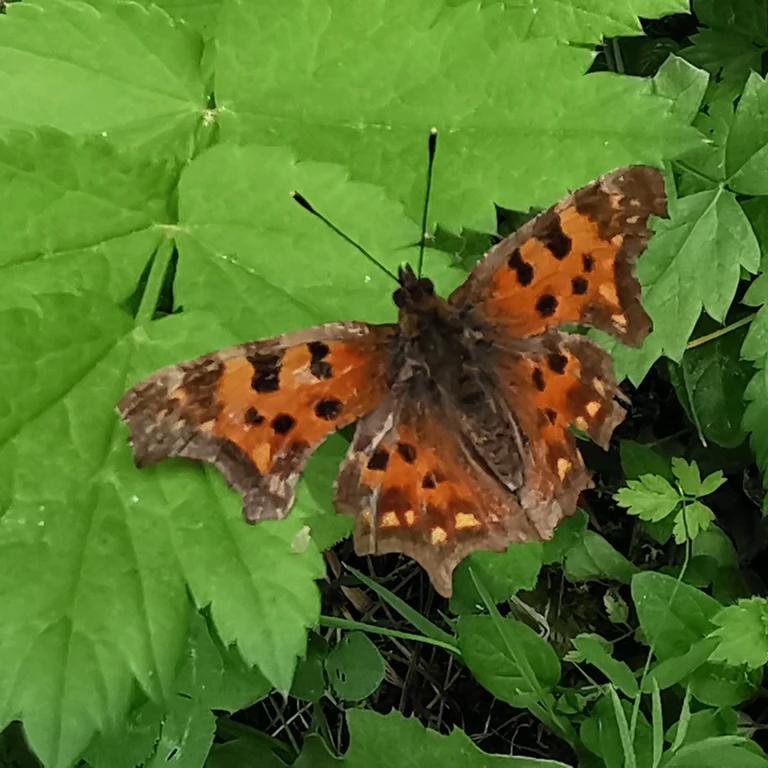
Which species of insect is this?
Polygonia c-album
